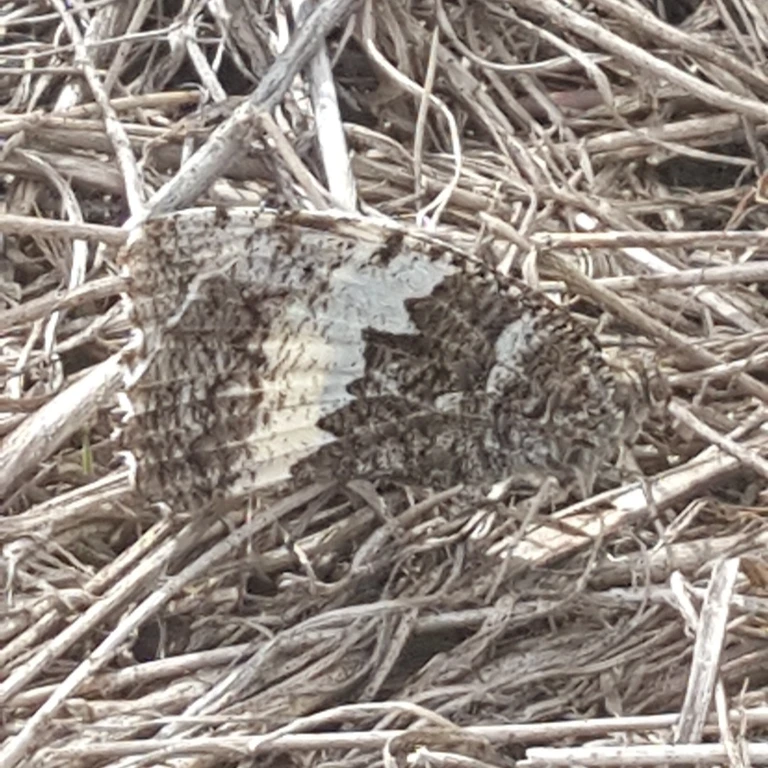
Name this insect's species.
Brintesia circe
